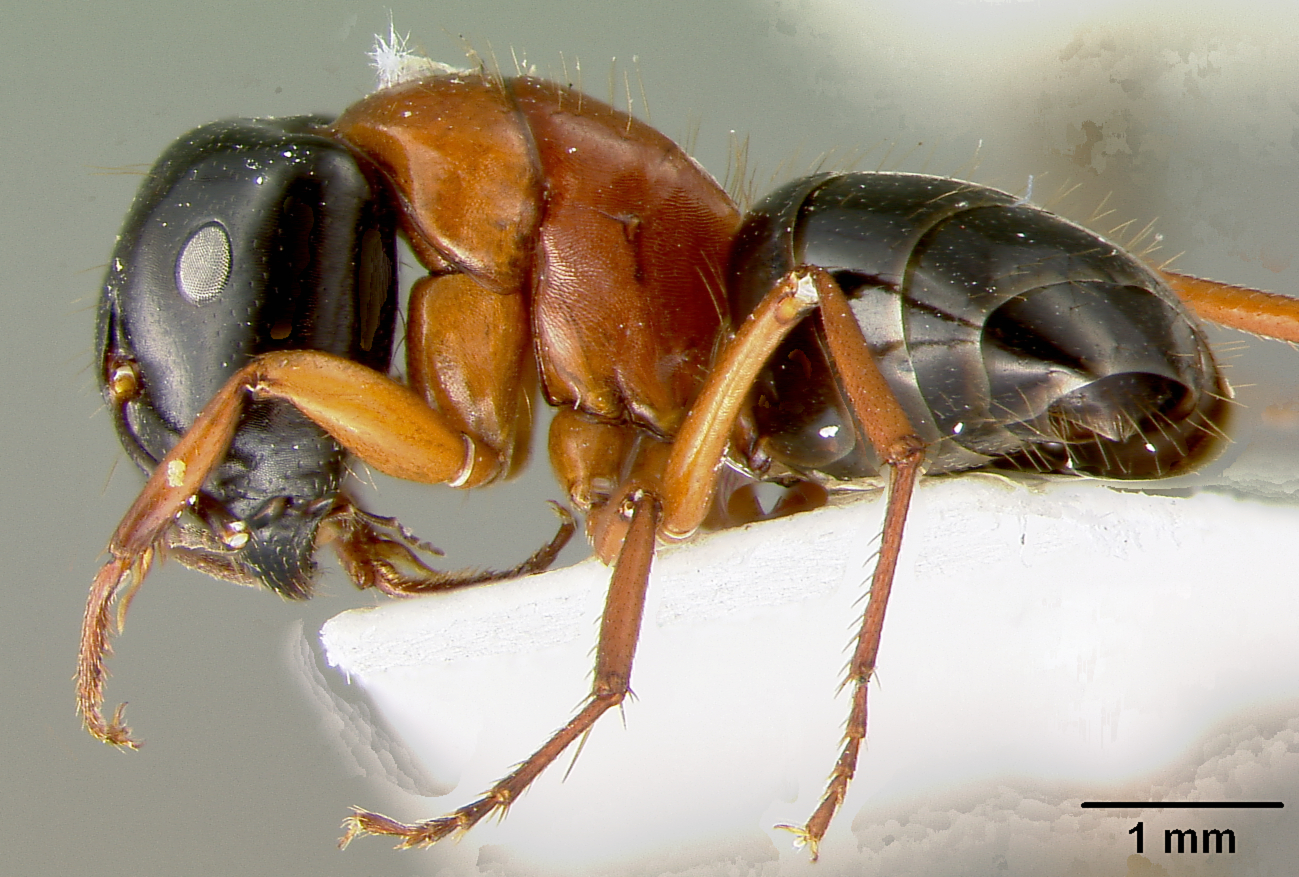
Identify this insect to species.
Camponotus armstrongi
